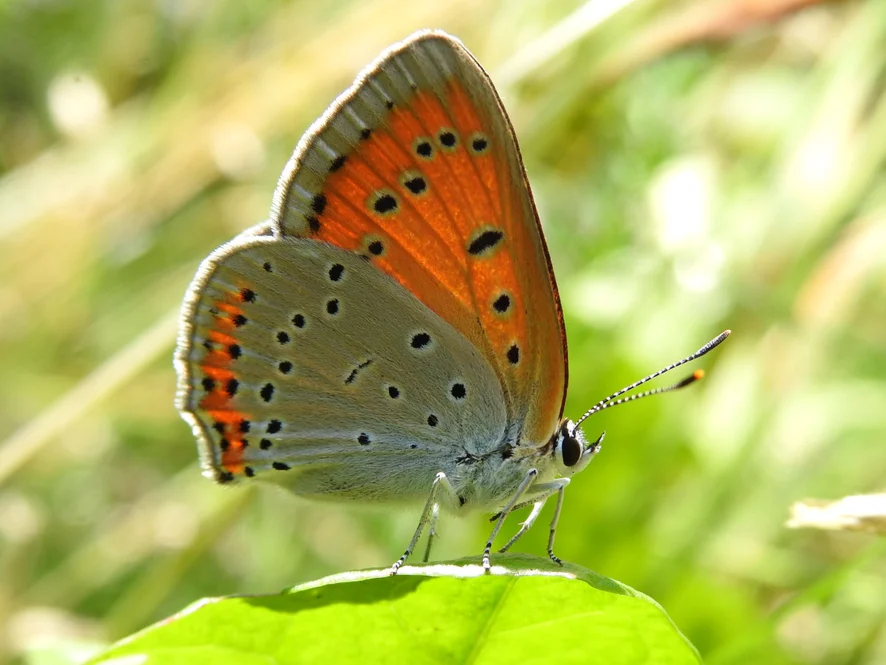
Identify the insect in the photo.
Lycaena dispar
